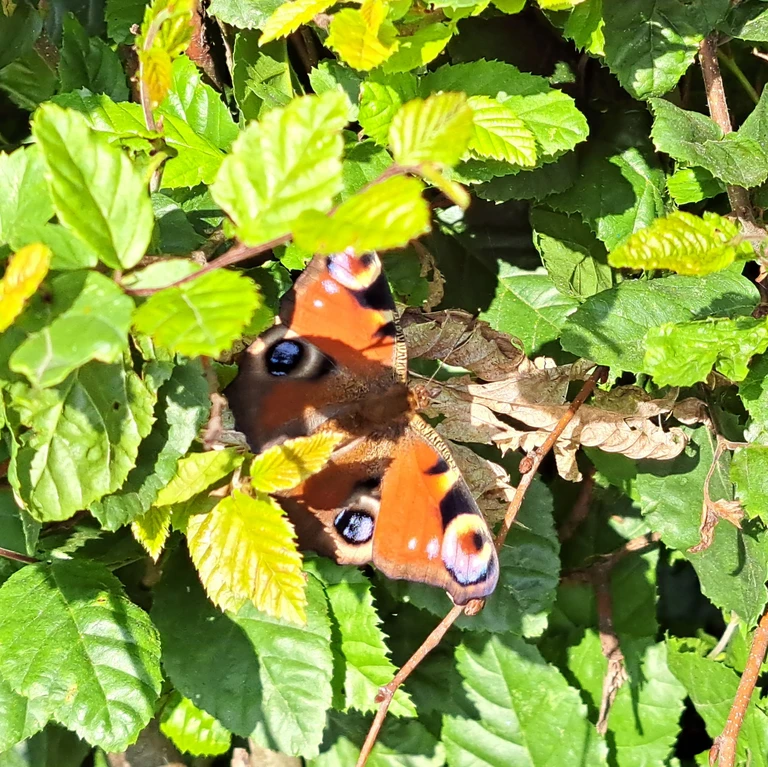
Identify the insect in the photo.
Aglais io
